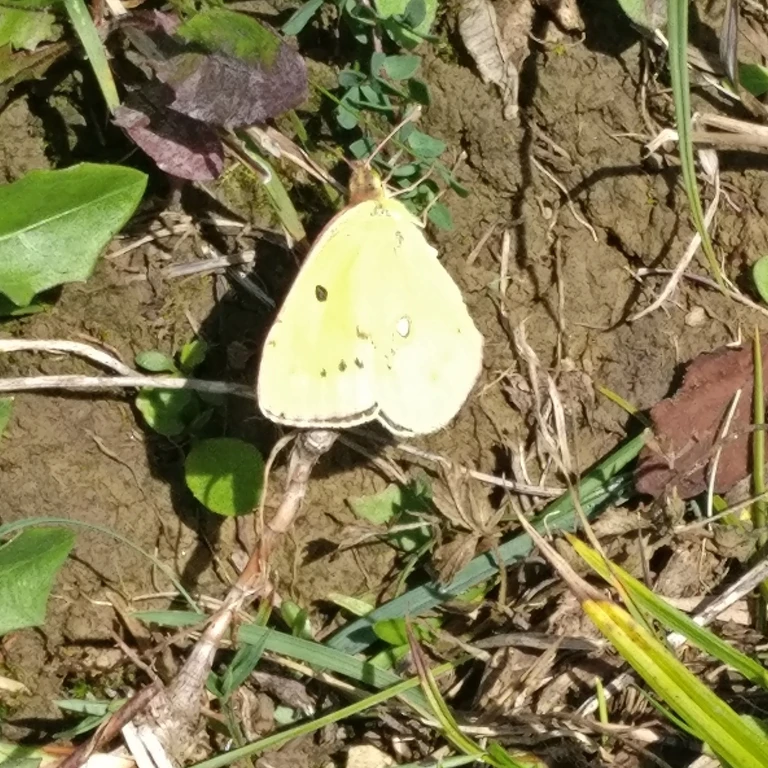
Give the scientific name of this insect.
Colias croceus
